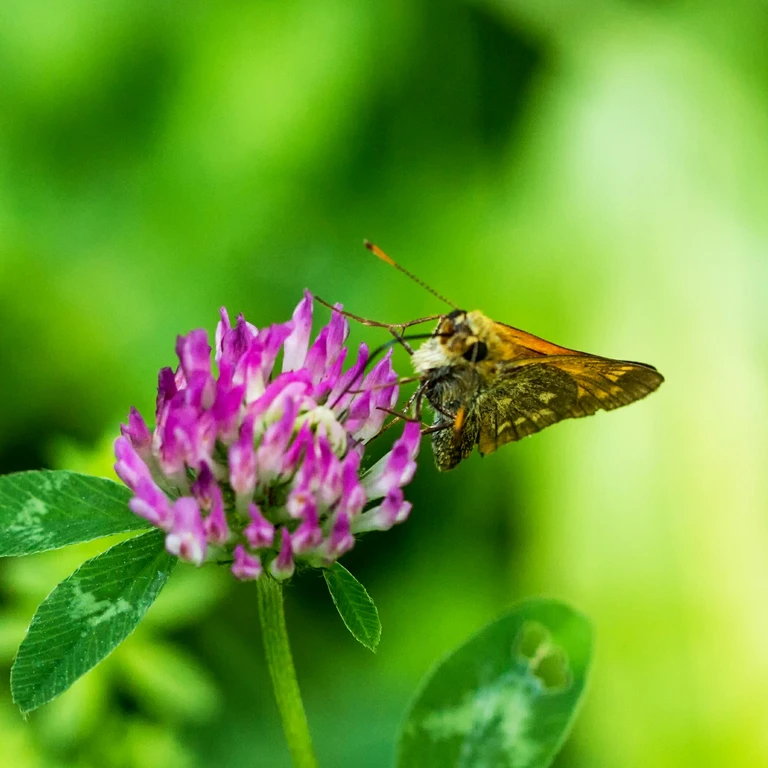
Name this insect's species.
Ochlodes sylvanus (also Ochlodes venata)
